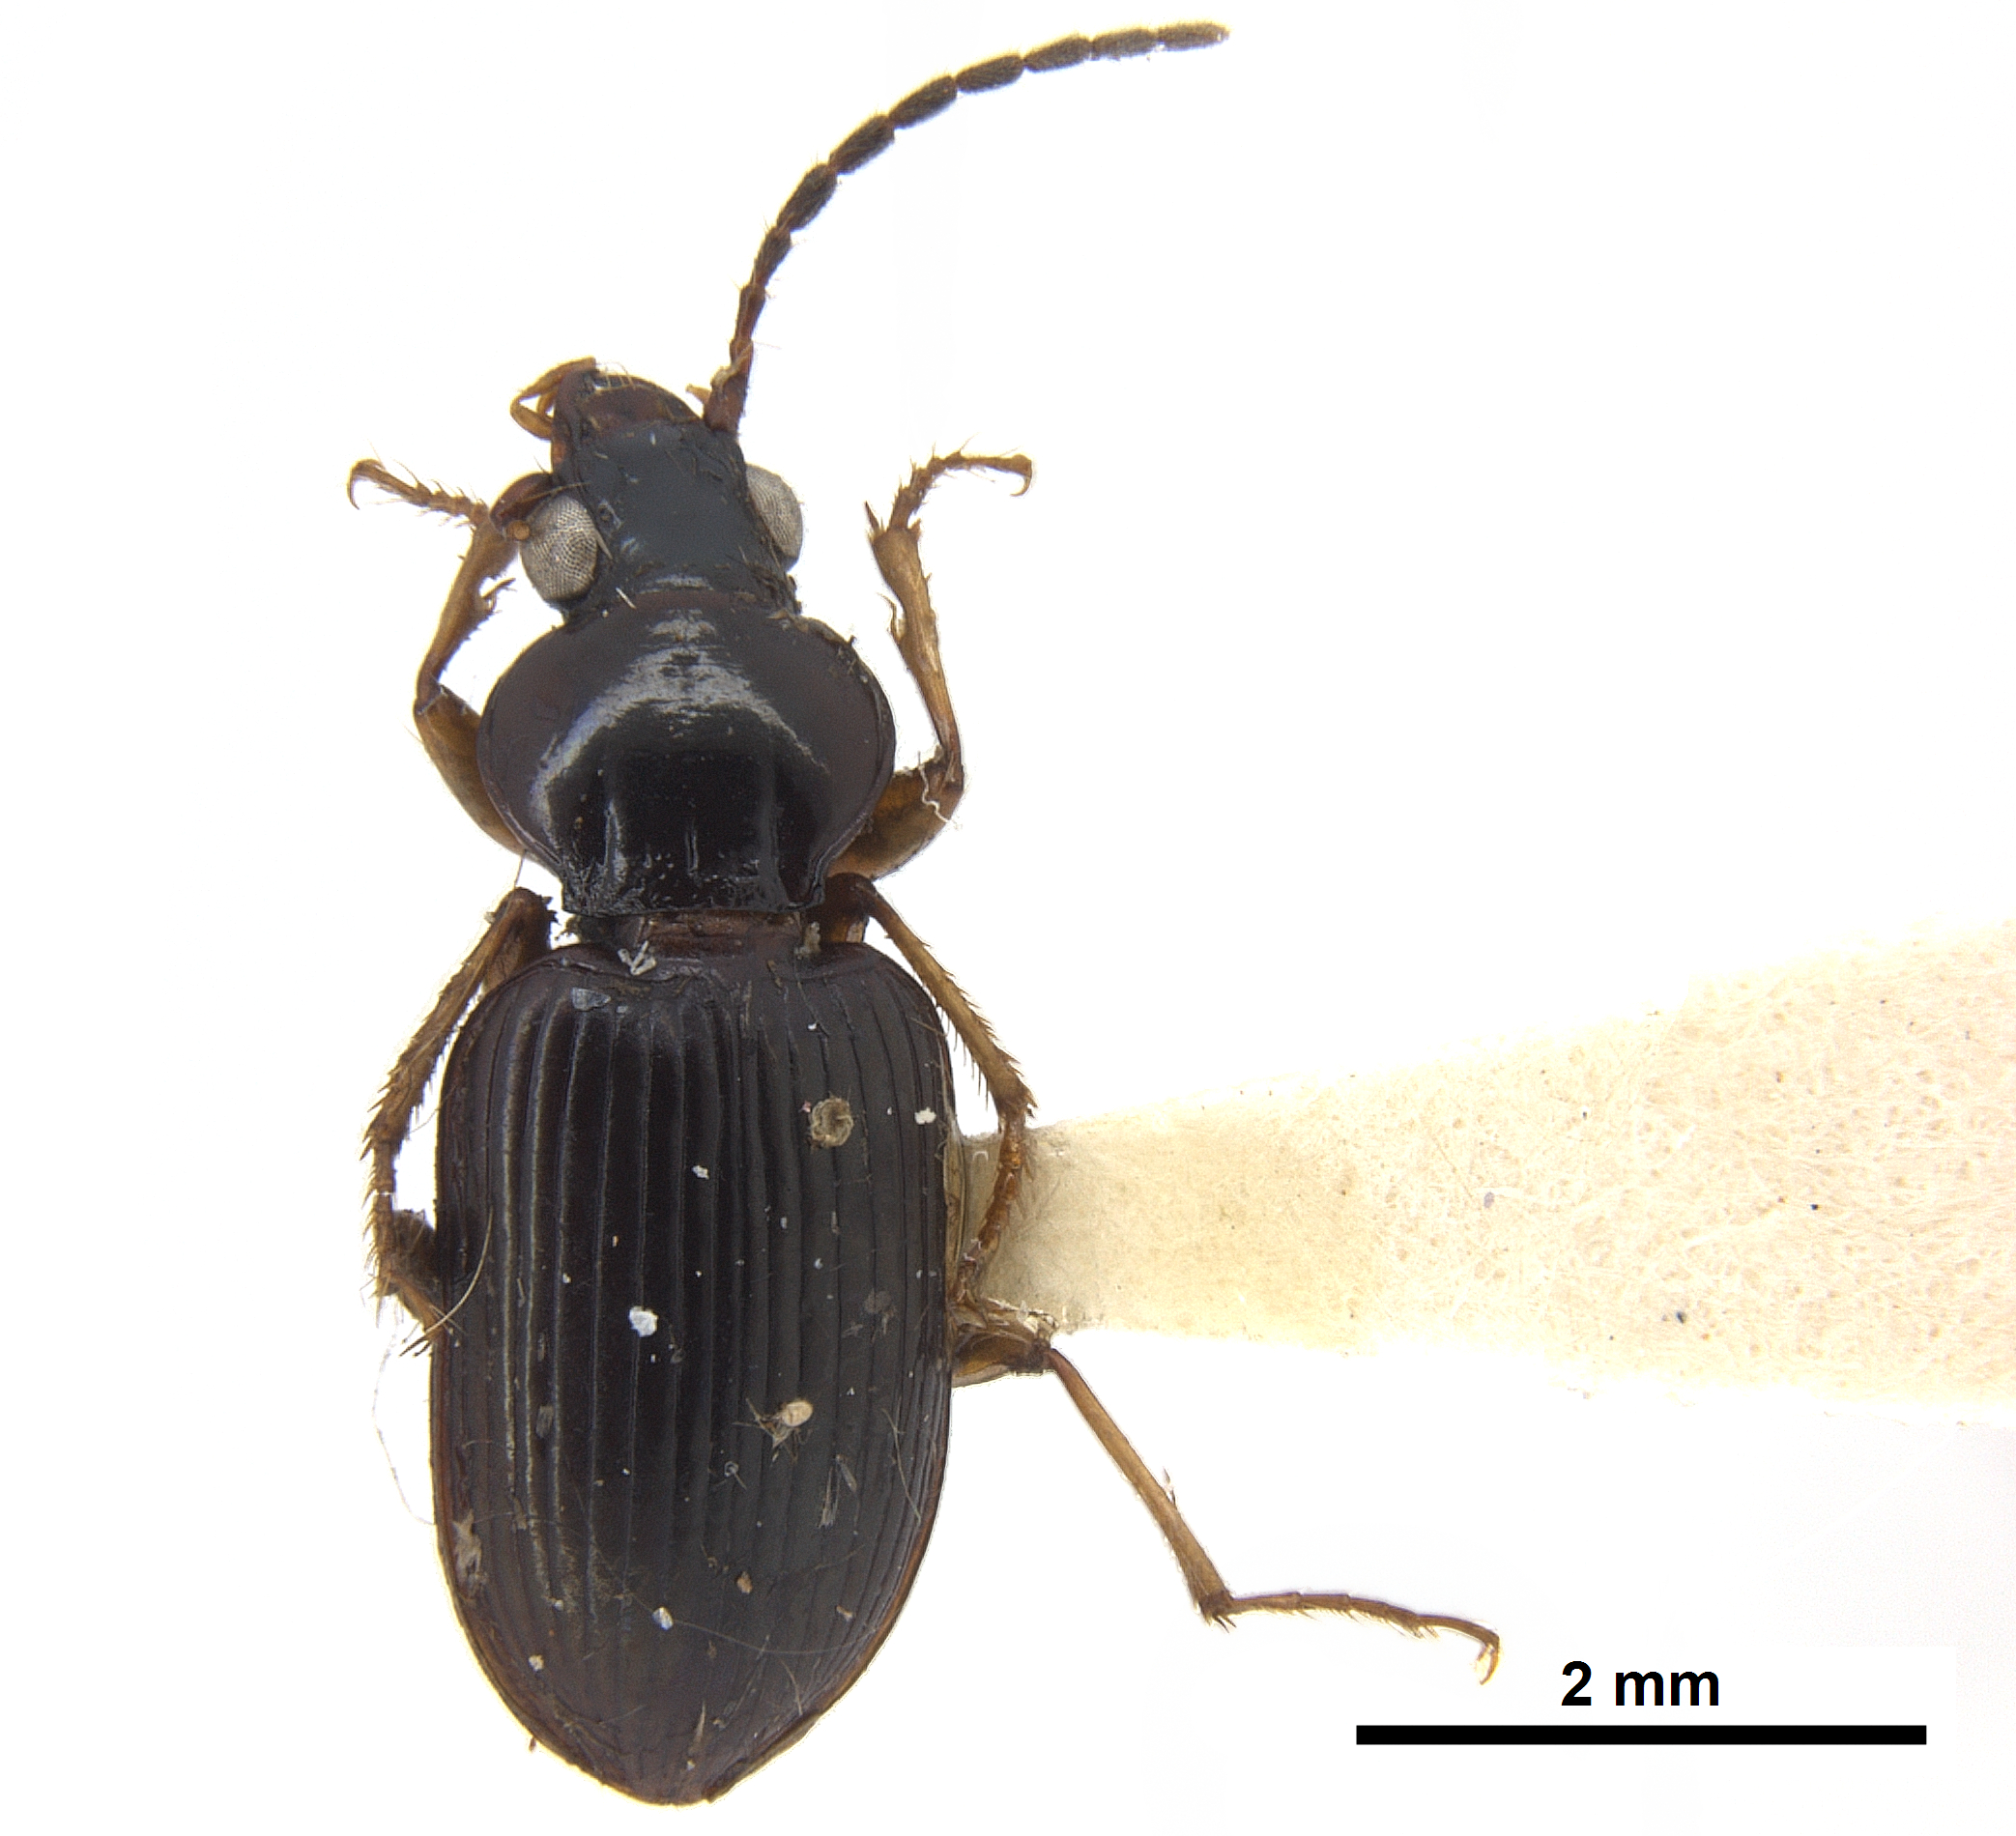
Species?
Abacetus bipunctatus
